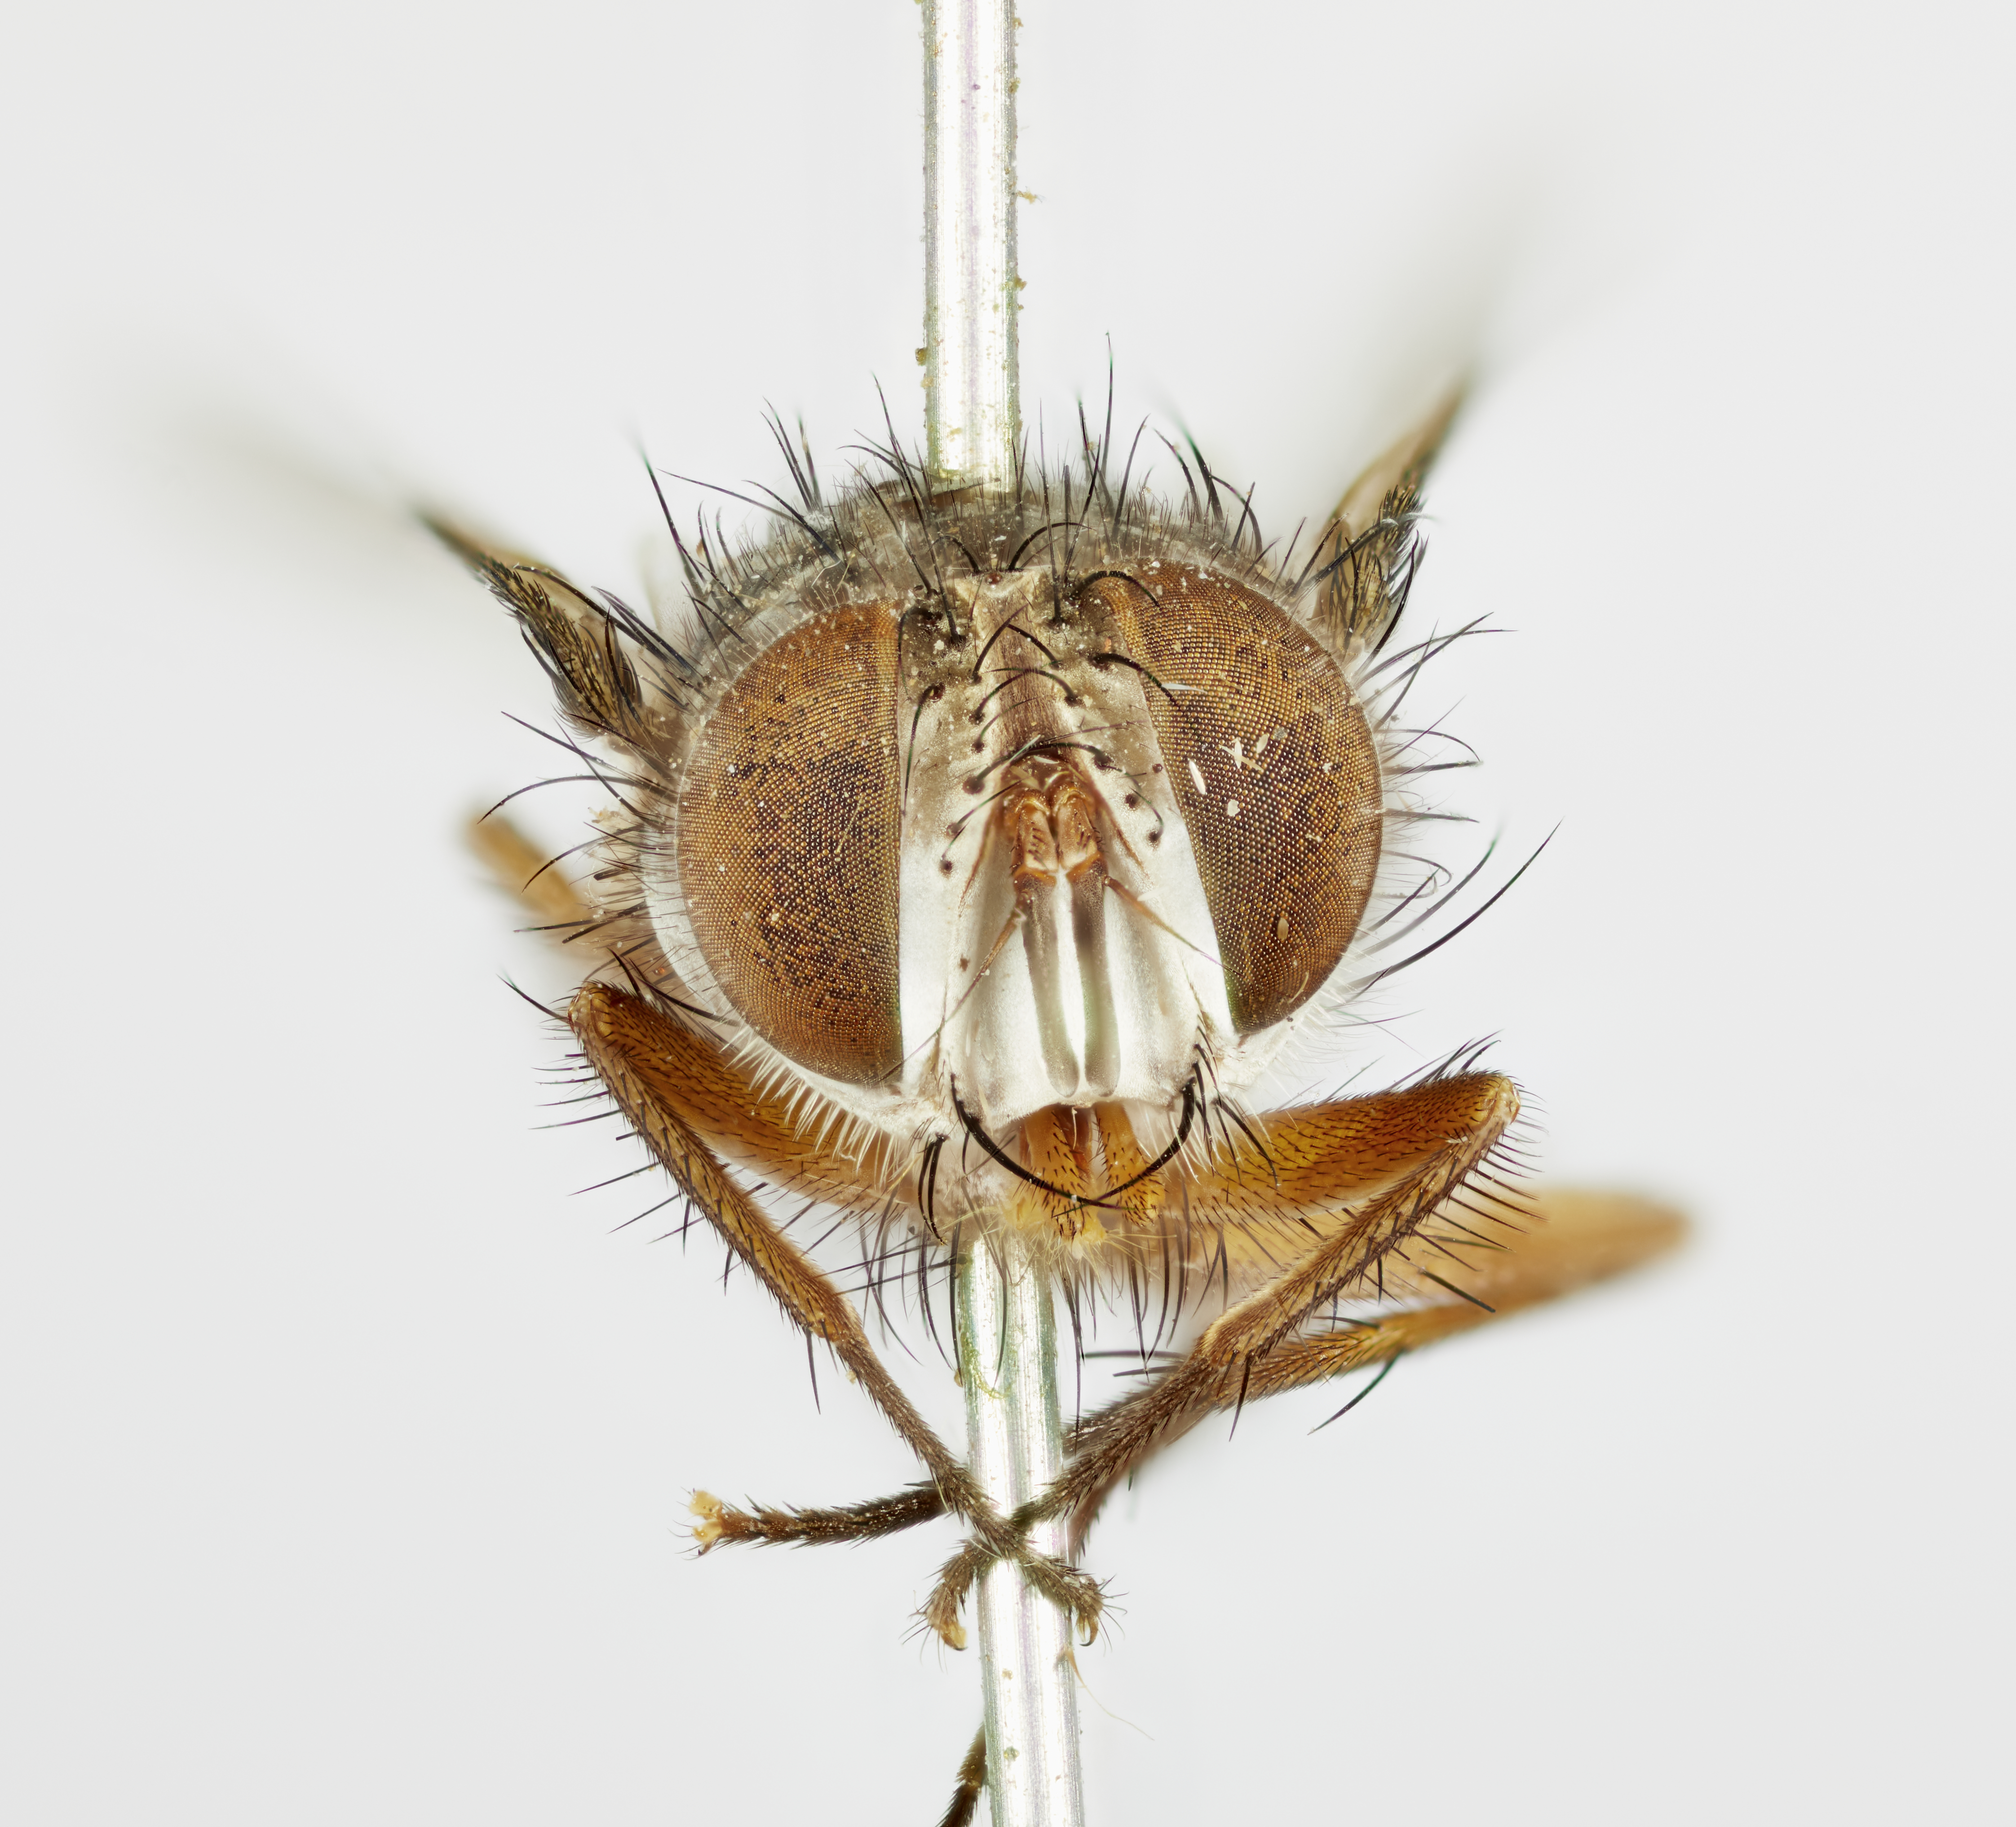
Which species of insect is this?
Exorista boarmiae
